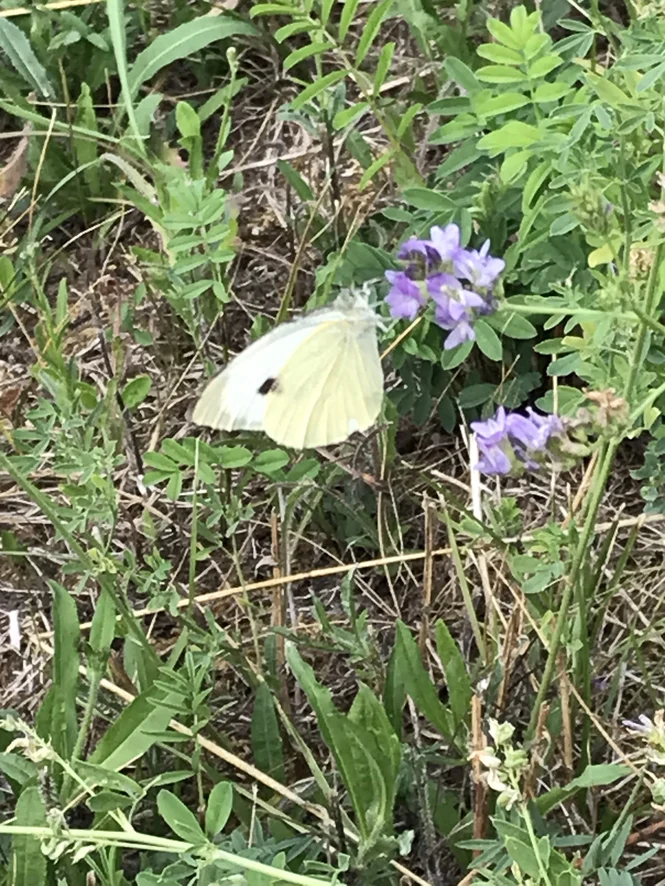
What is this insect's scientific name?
Pieris brassicae
